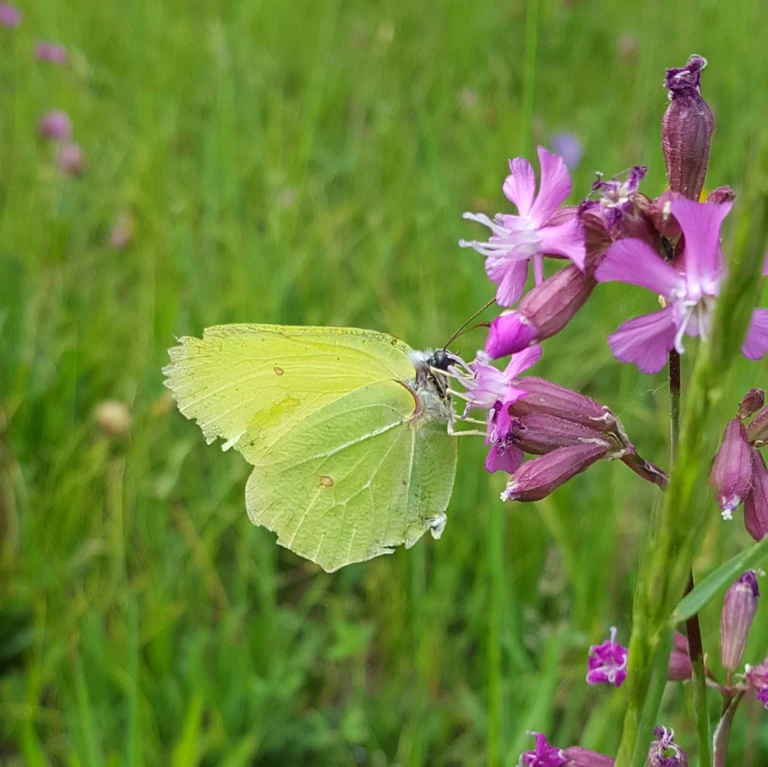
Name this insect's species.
Gonepteryx rhamni
